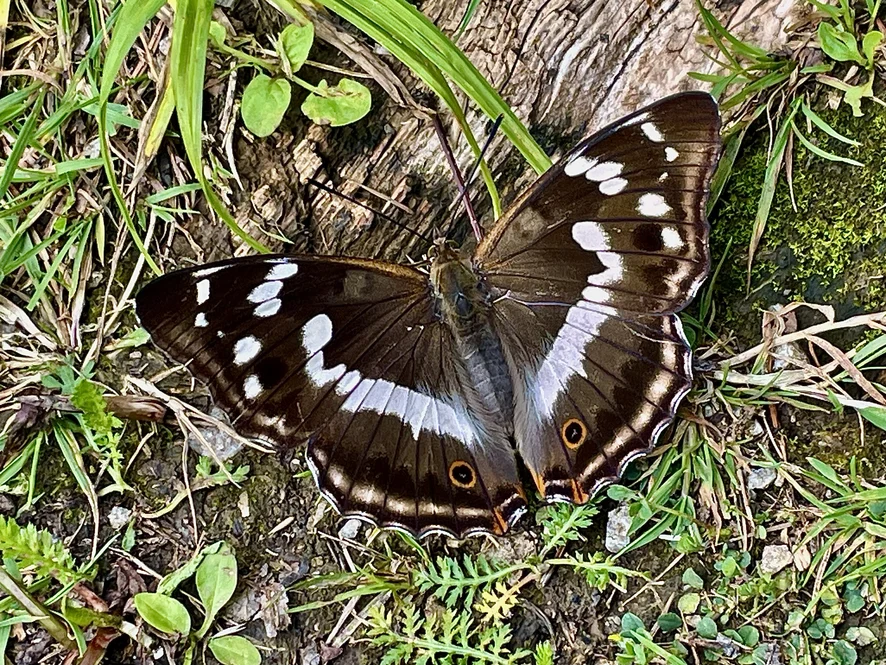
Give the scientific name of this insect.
Apatura iris
